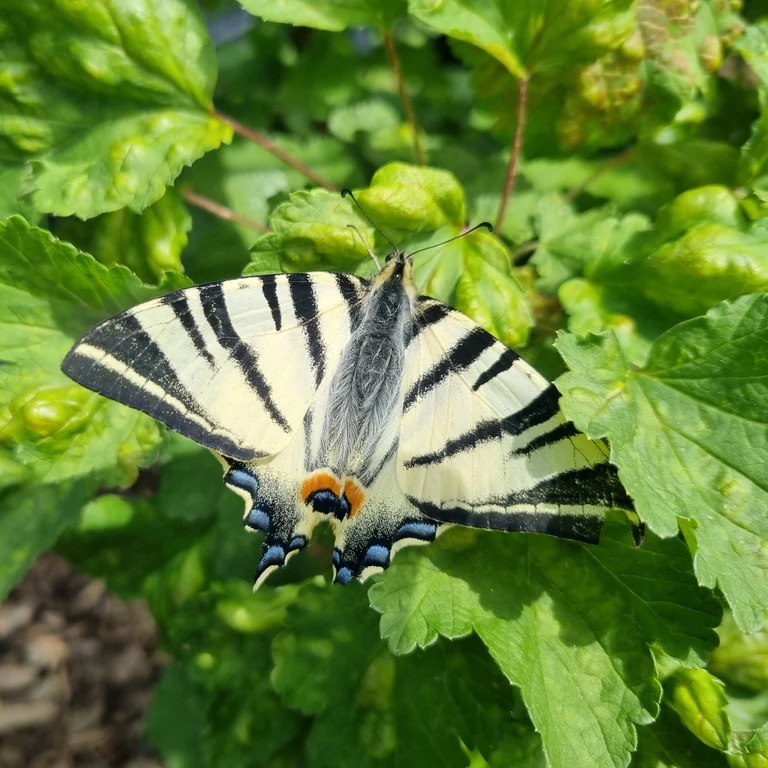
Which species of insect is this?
Iphiclides podalirius
